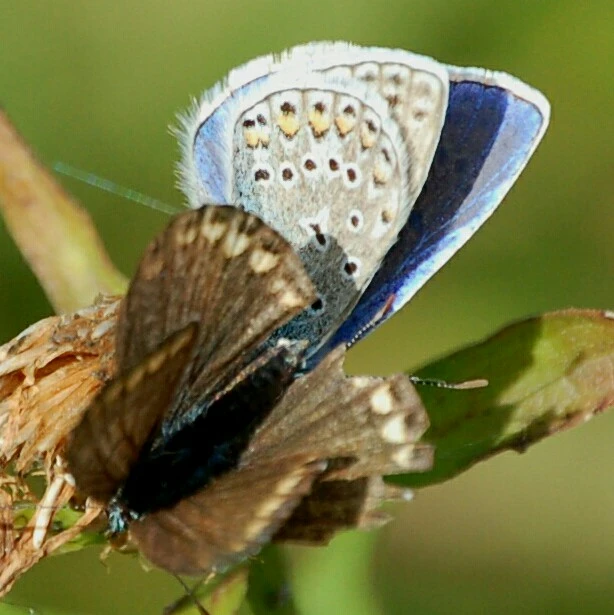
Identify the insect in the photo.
Polyommatus icarus
